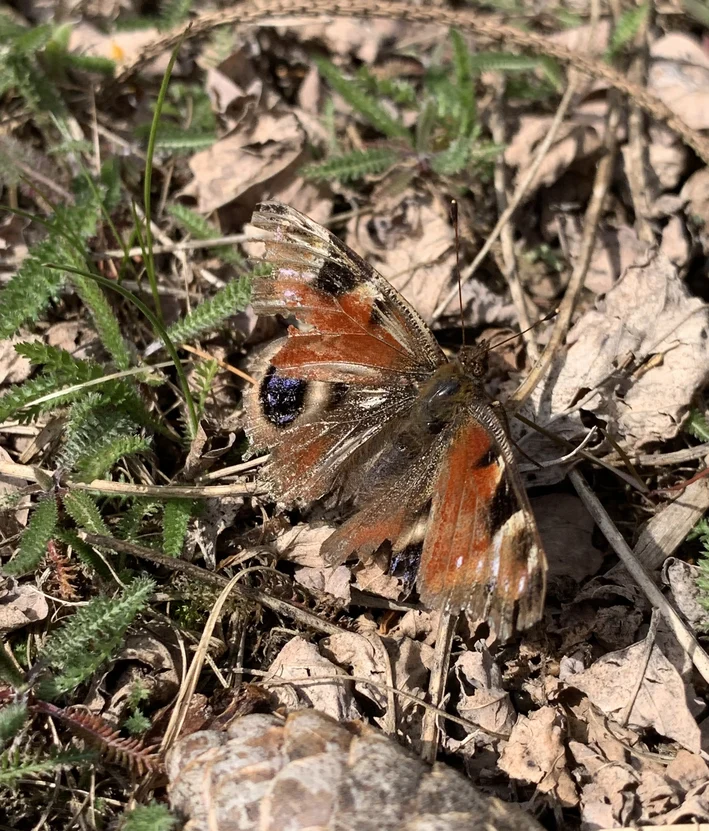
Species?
Aglais io
